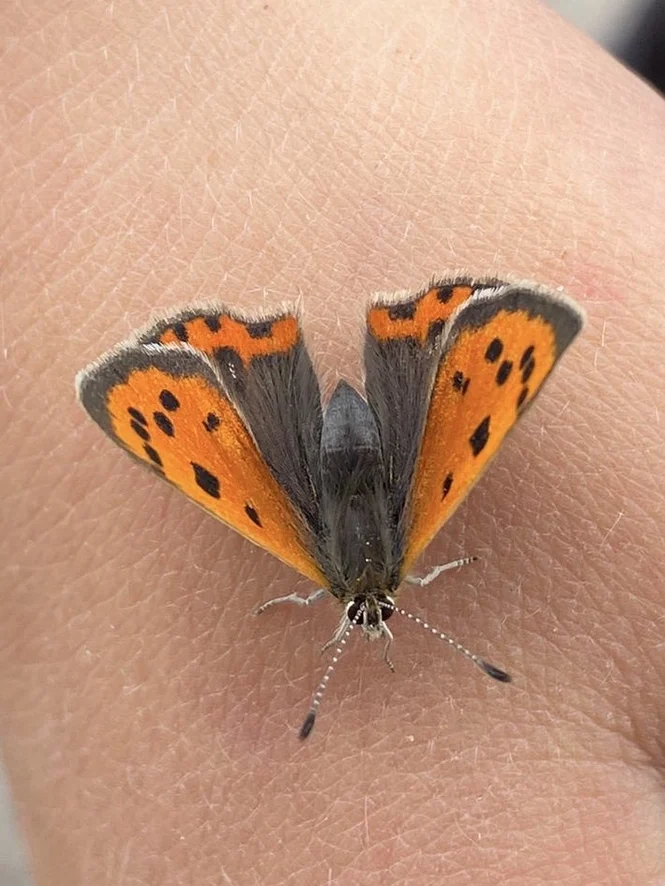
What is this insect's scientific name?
Lycaena phlaeas
